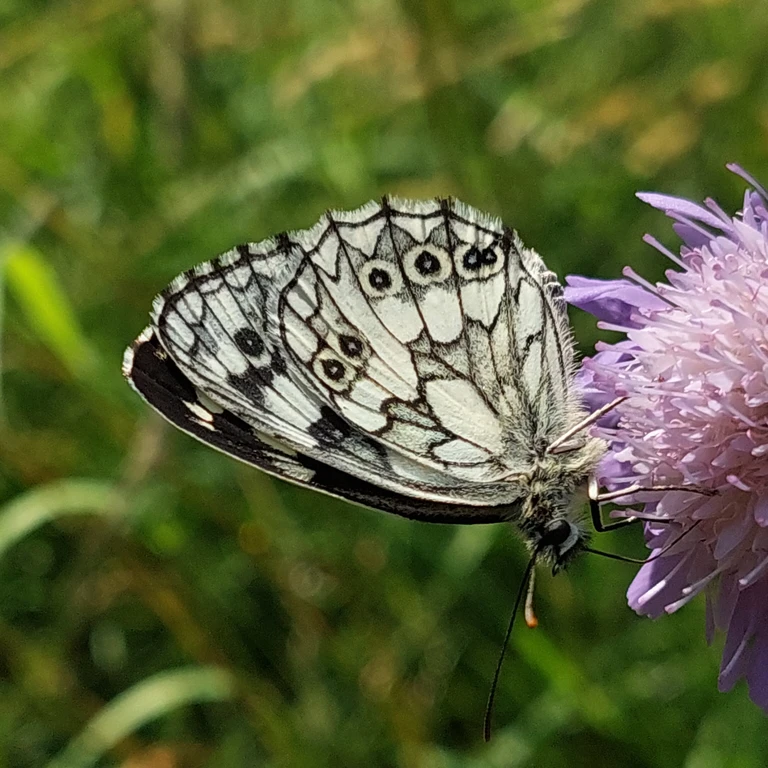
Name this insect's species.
Melanargia galathea
